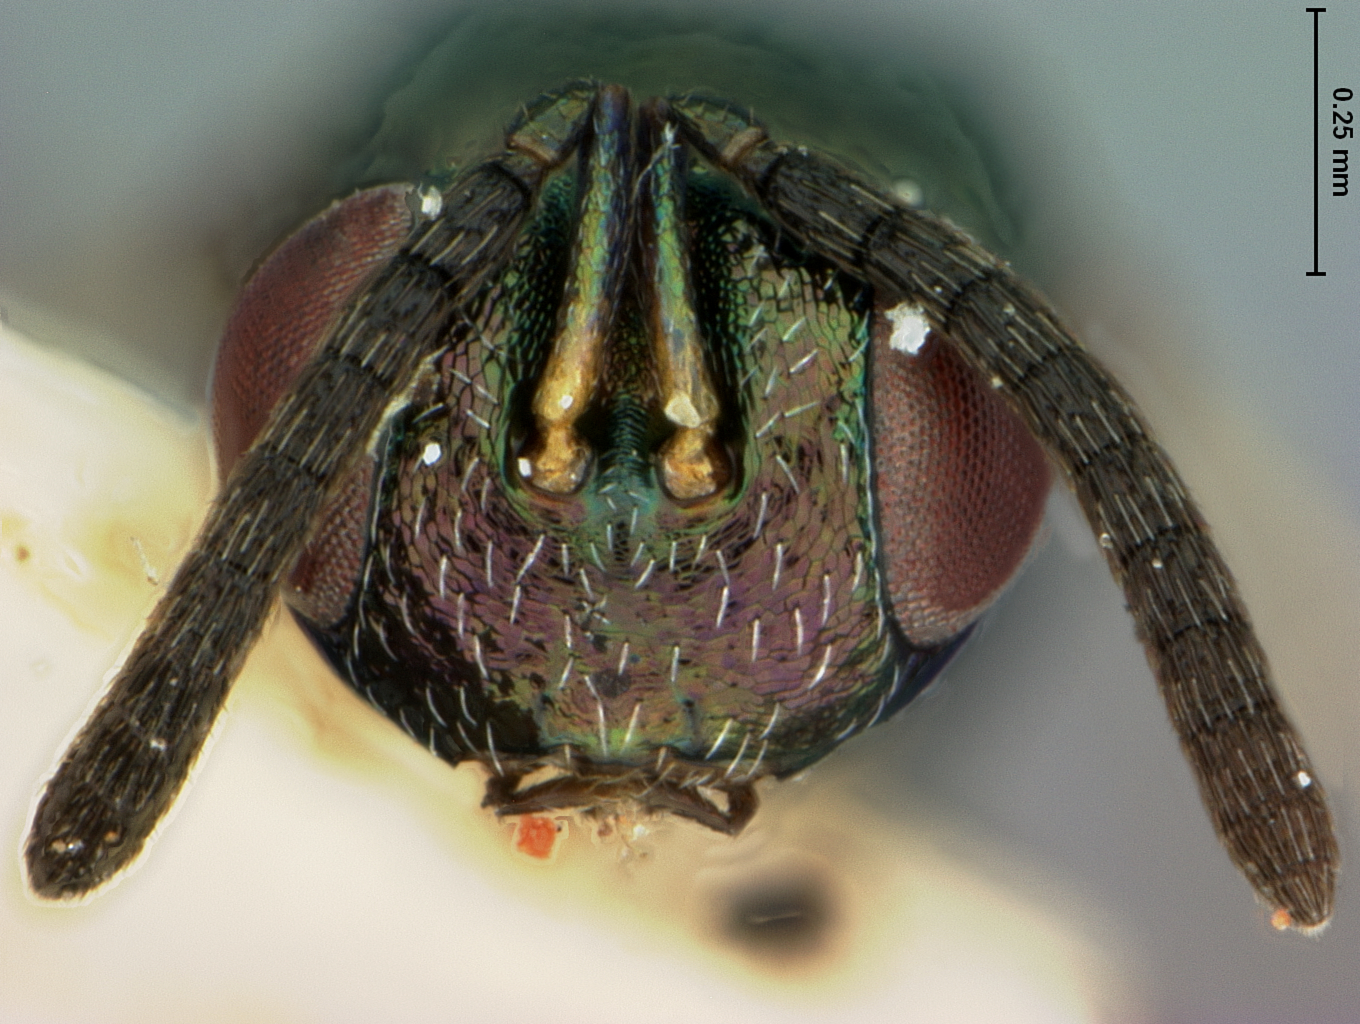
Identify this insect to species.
Diomorus biorhizae
